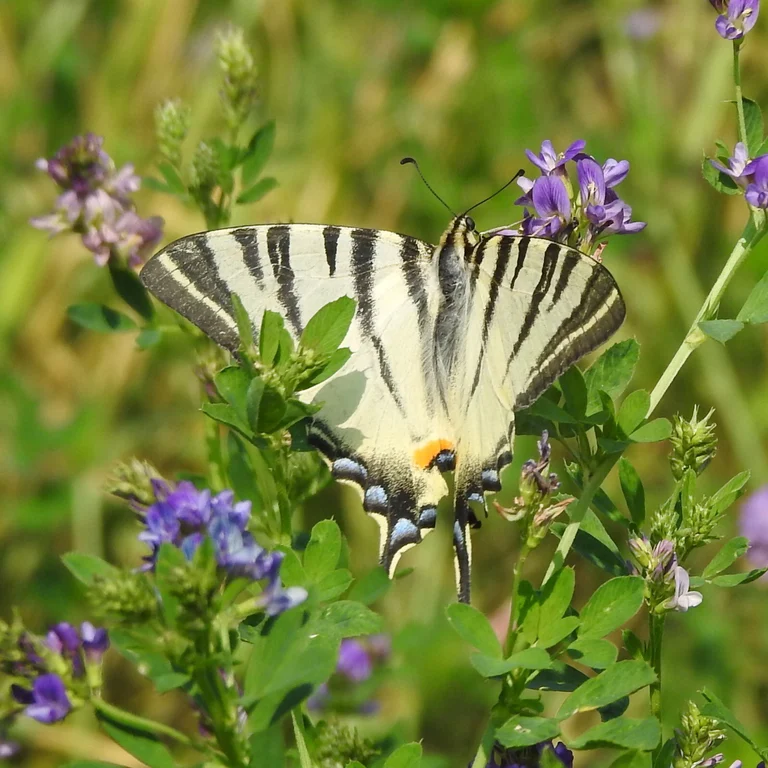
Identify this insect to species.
Iphiclides podalirius
